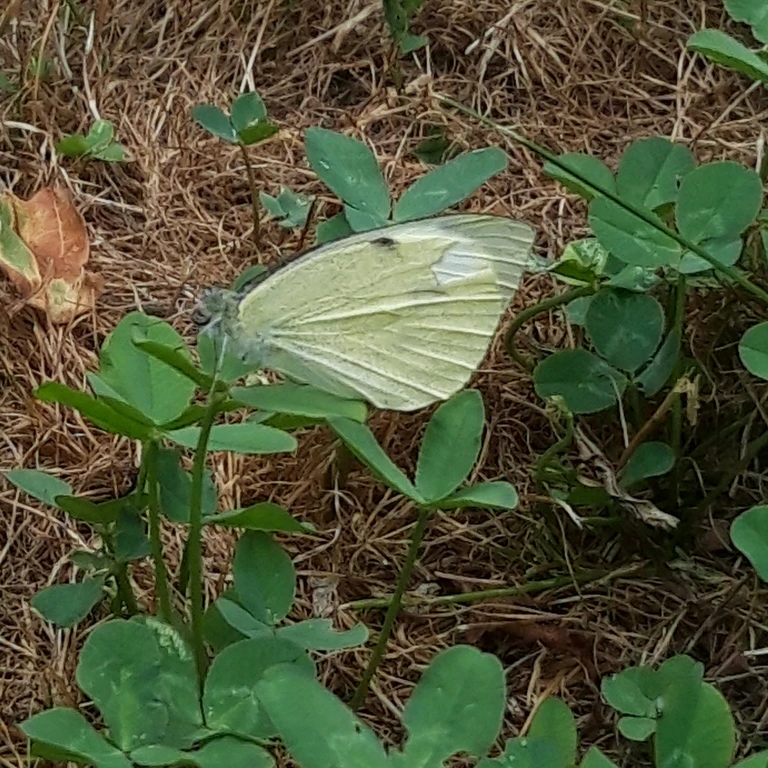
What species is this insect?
Pieris brassicae
